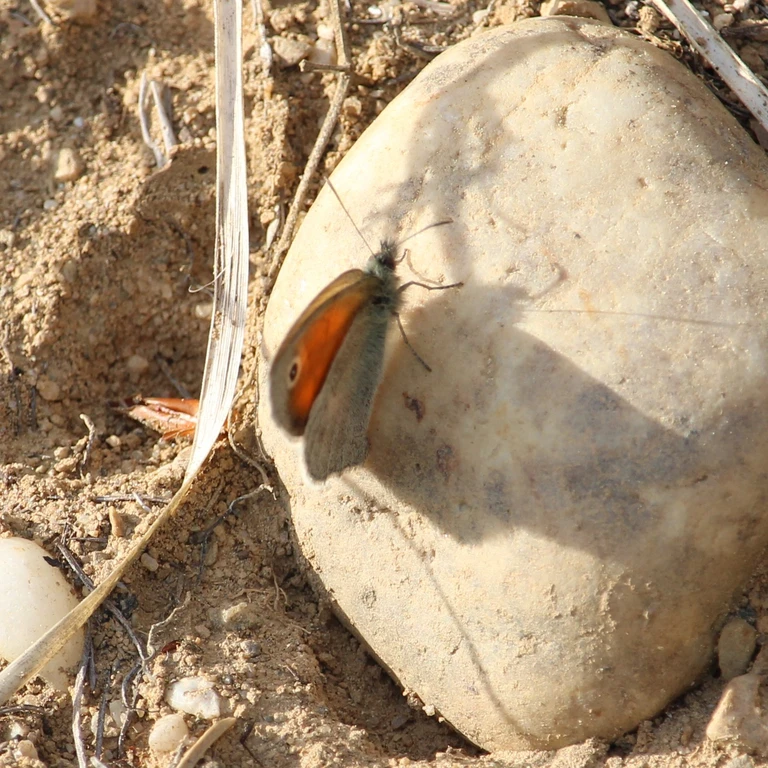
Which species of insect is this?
Coenonympha pamphilus
